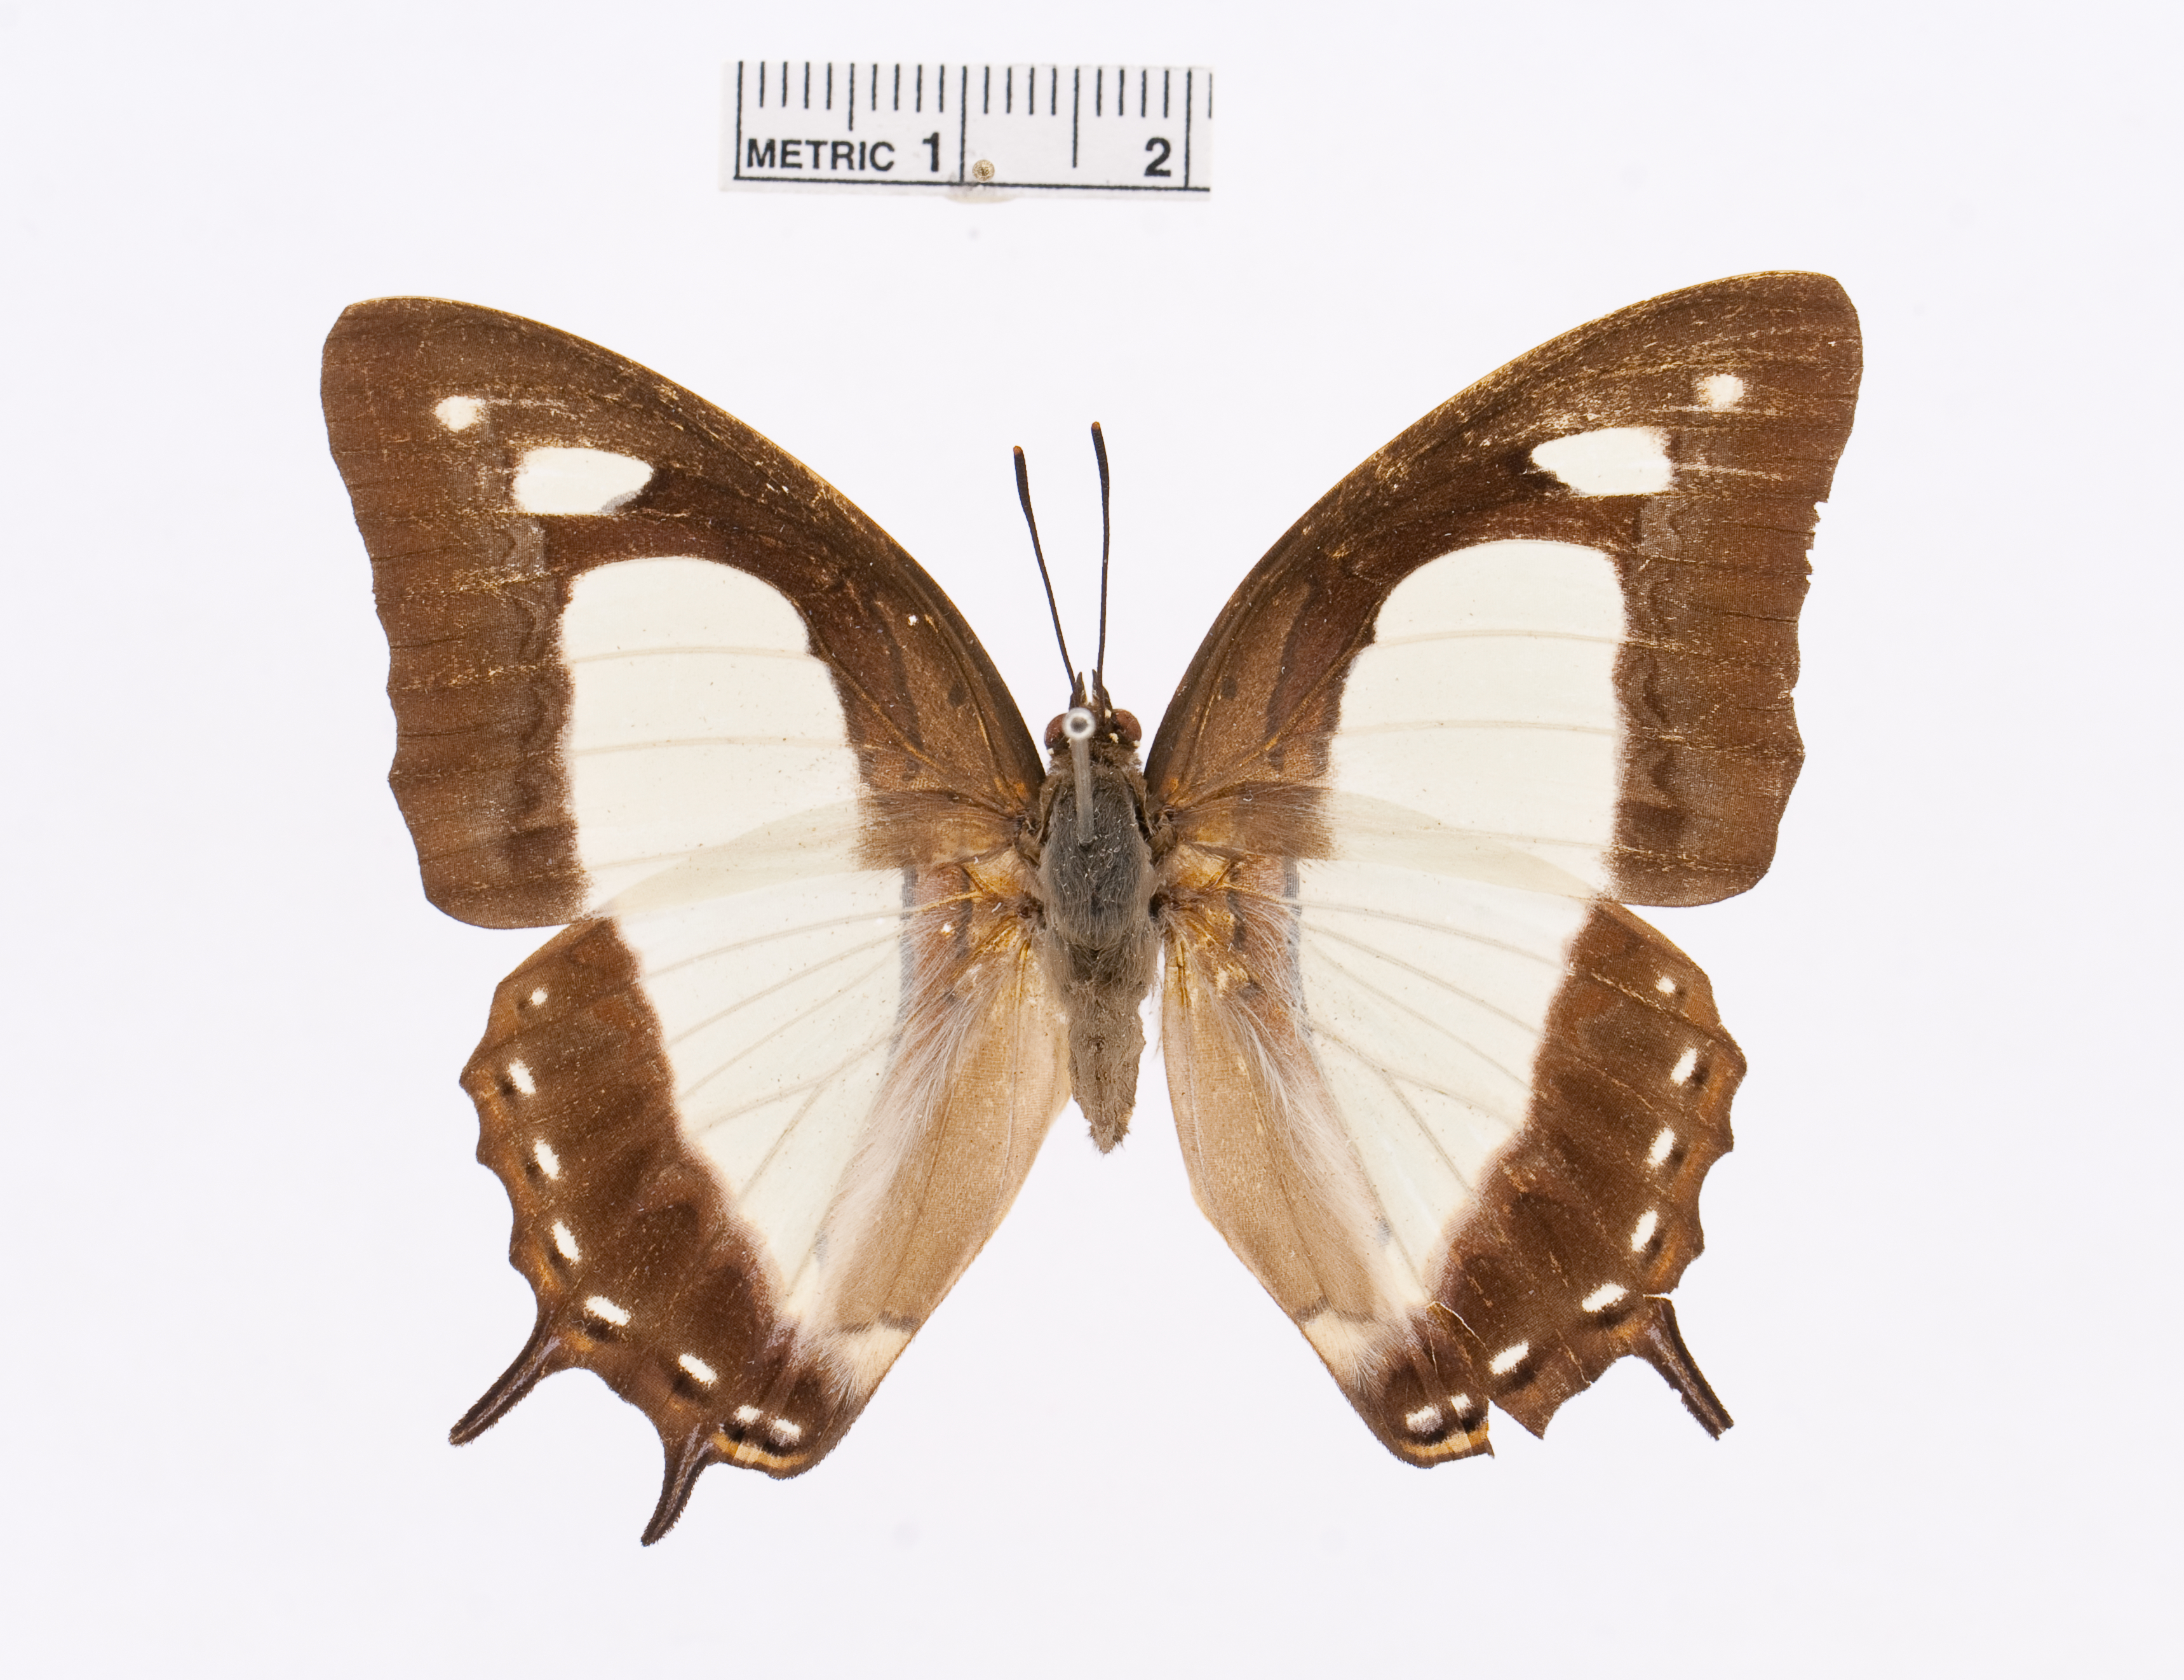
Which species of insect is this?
Polyura arja
